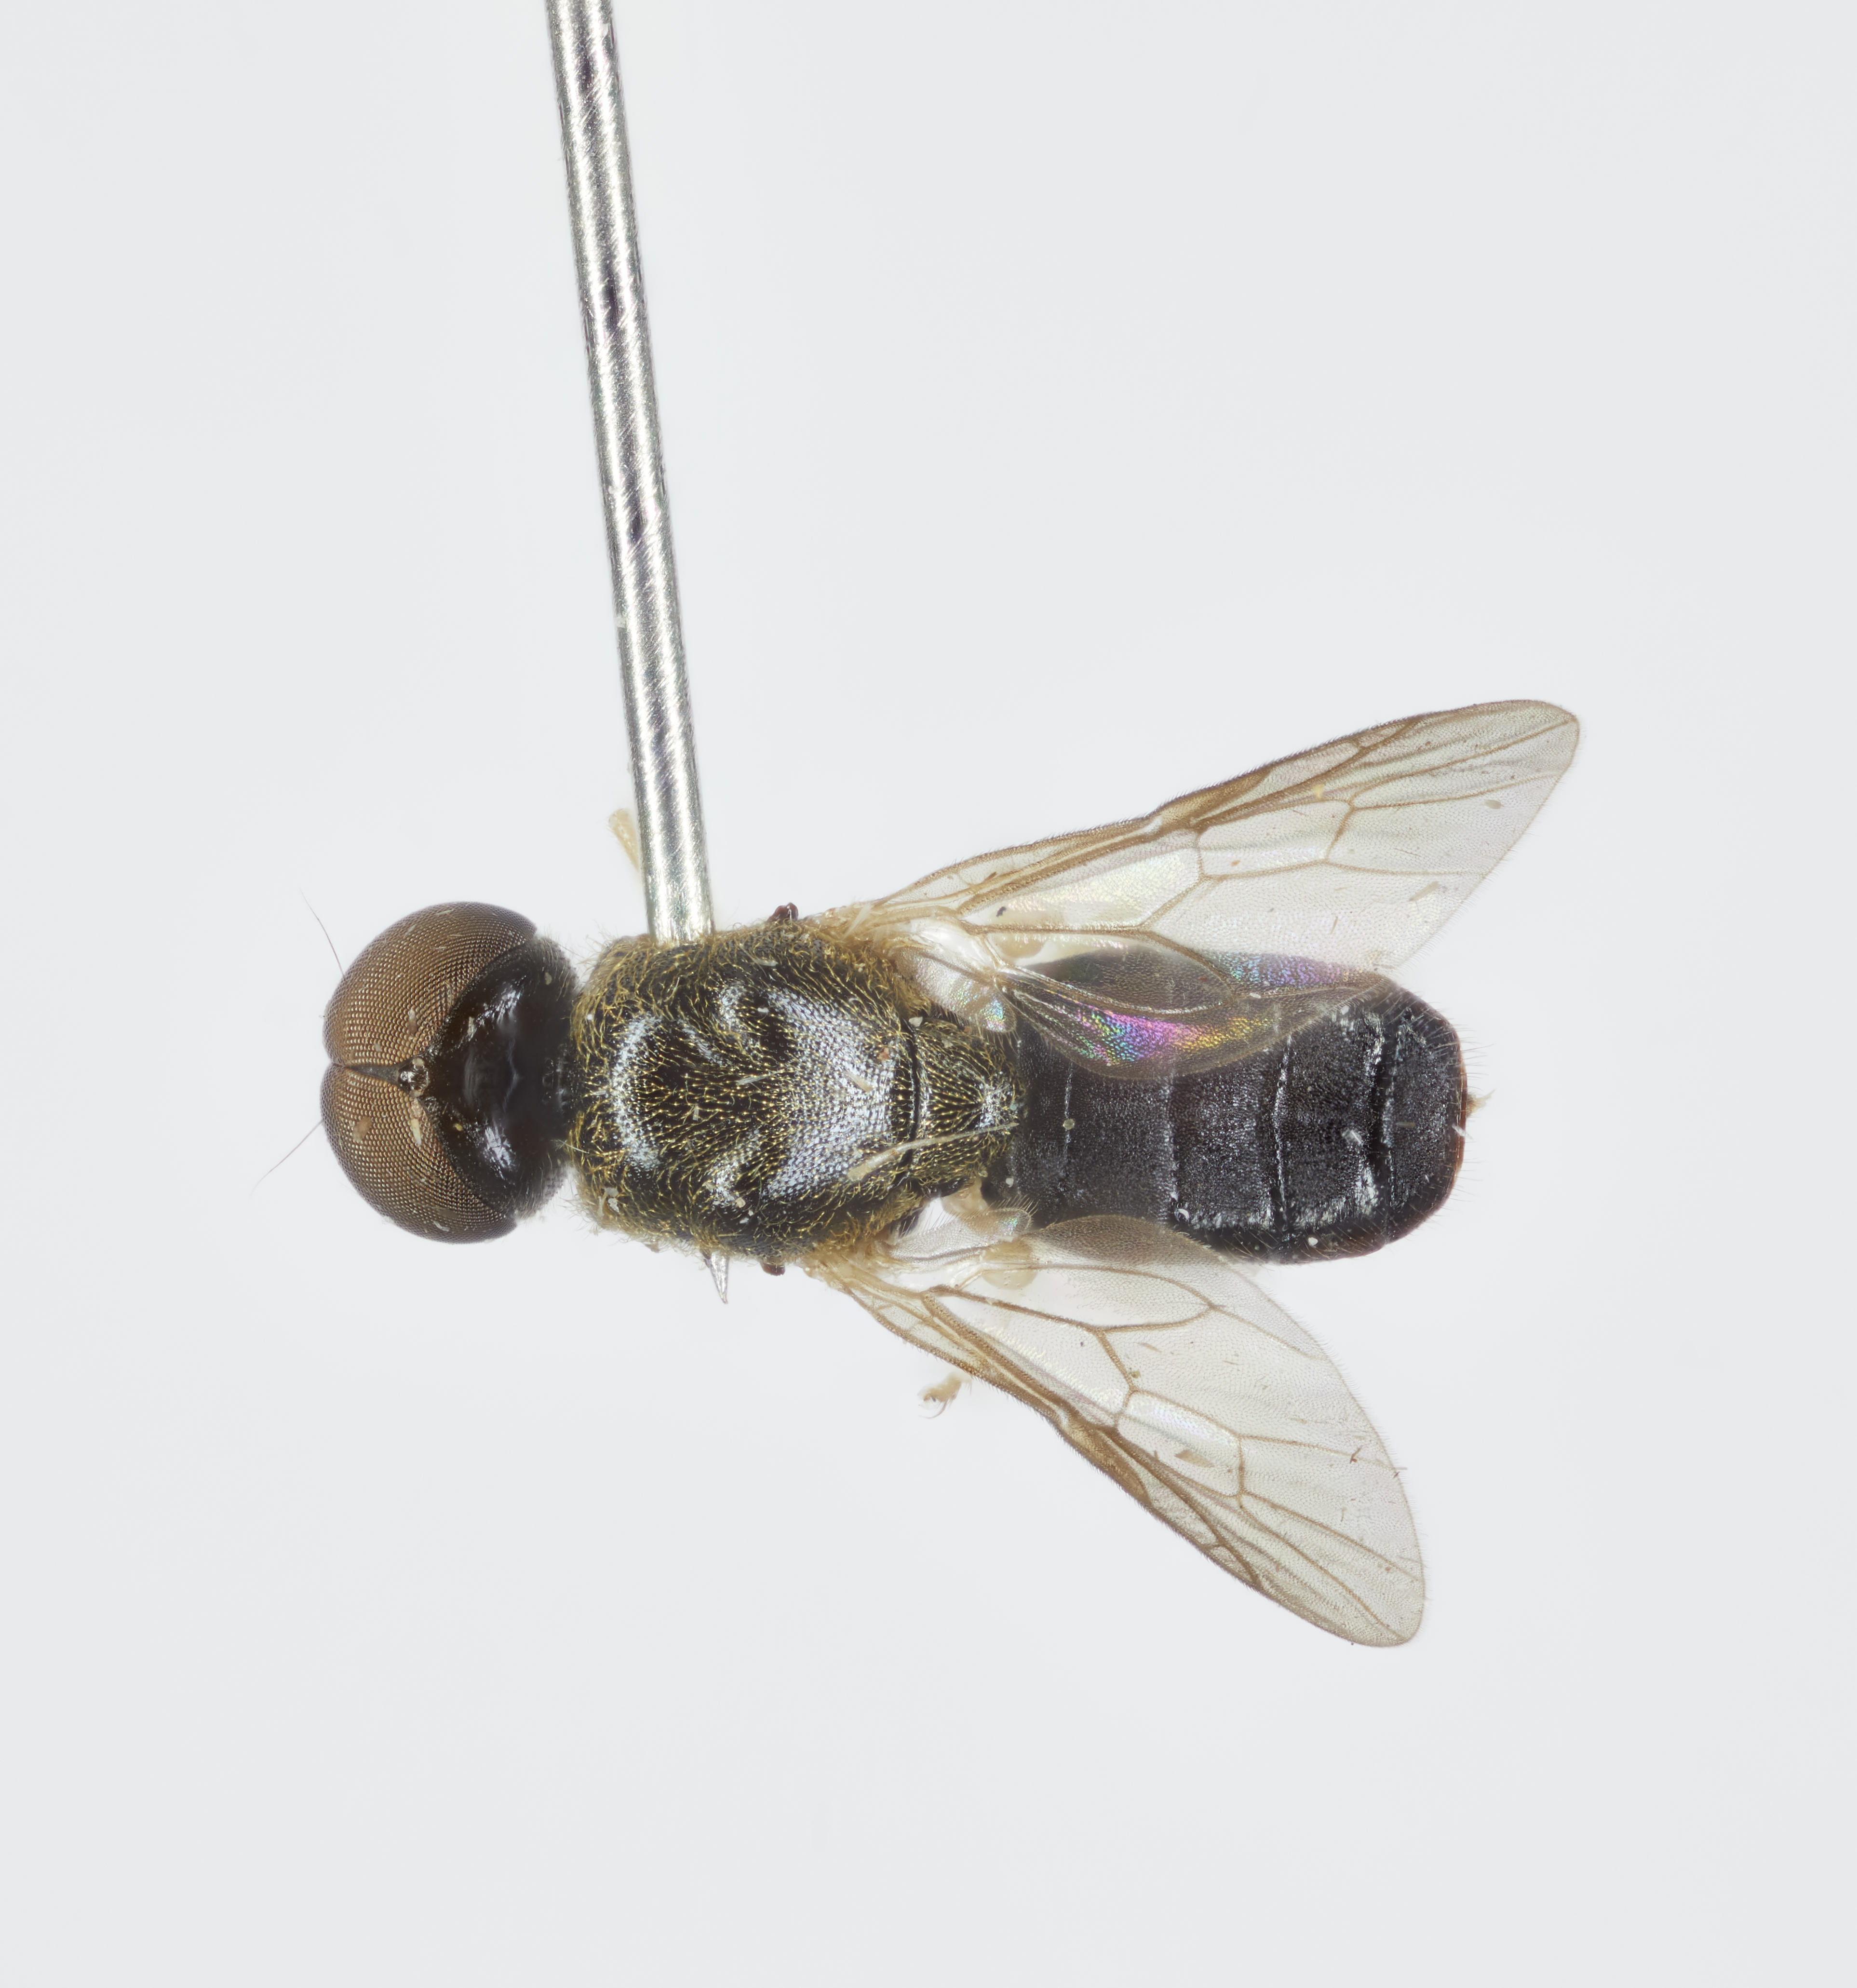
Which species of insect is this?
Pachygaster wirthi
